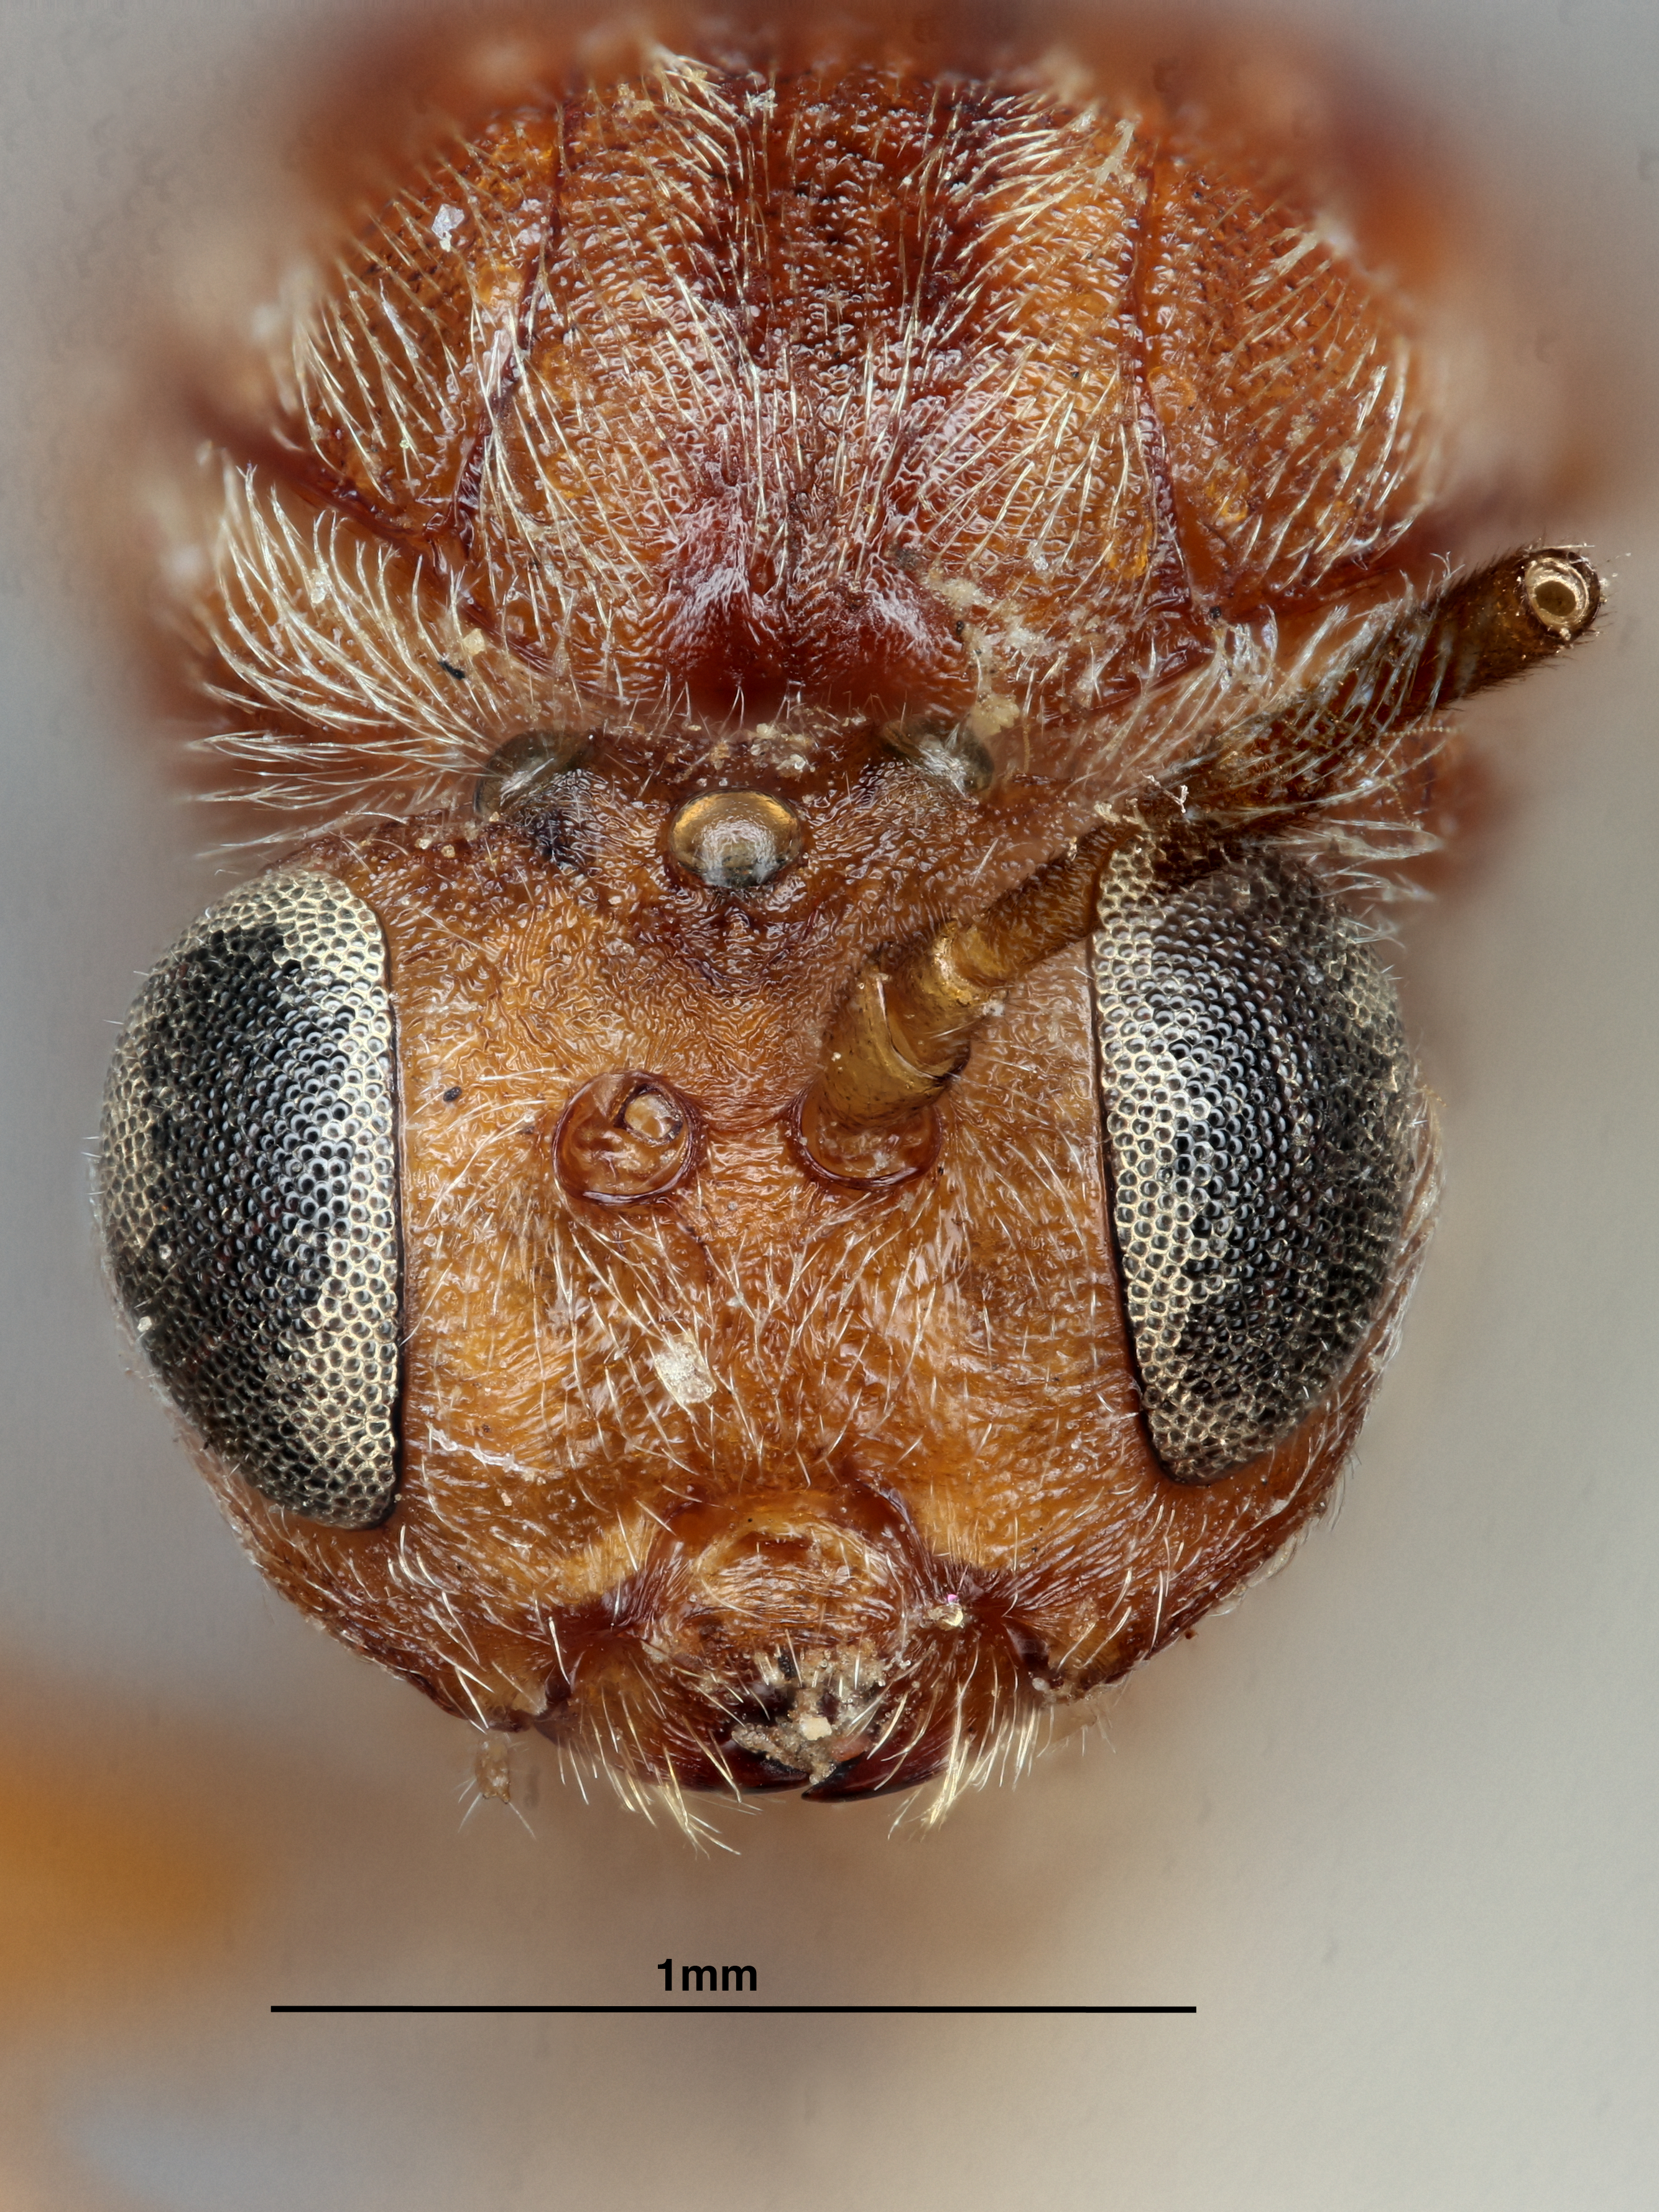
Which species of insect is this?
Antron tepicana
